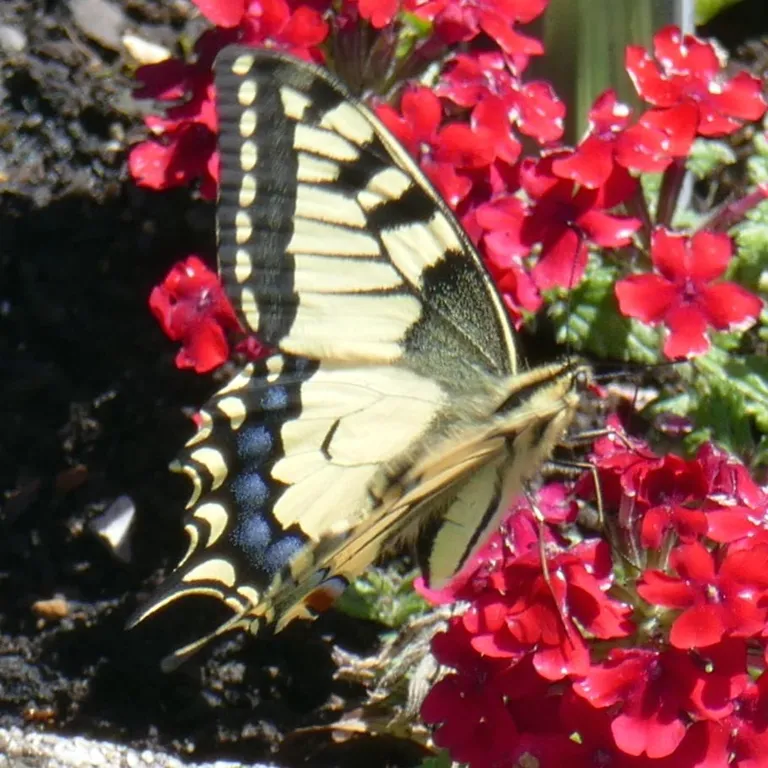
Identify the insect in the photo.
Papilio machaon
